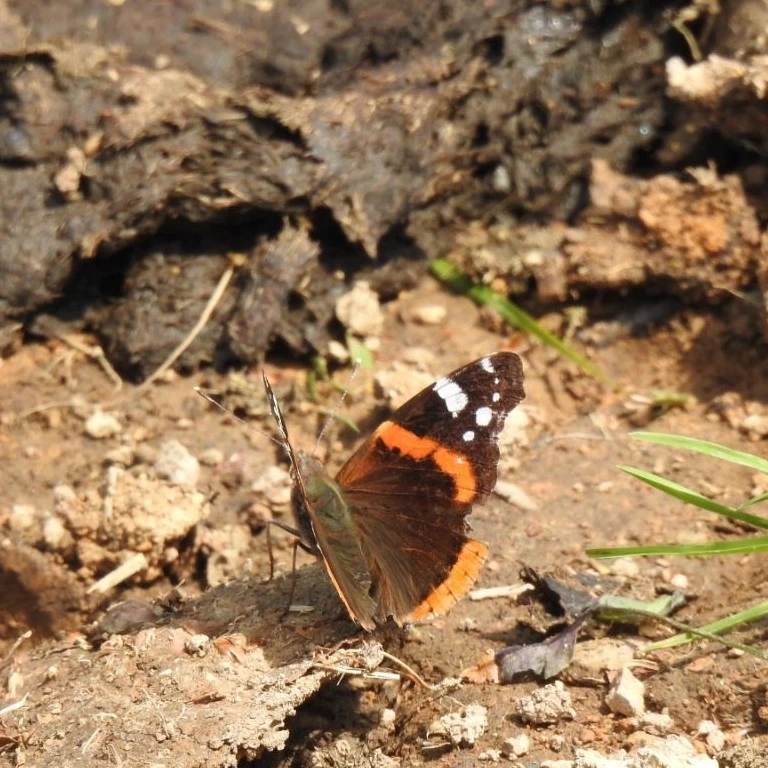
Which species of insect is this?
Vanessa atalanta
